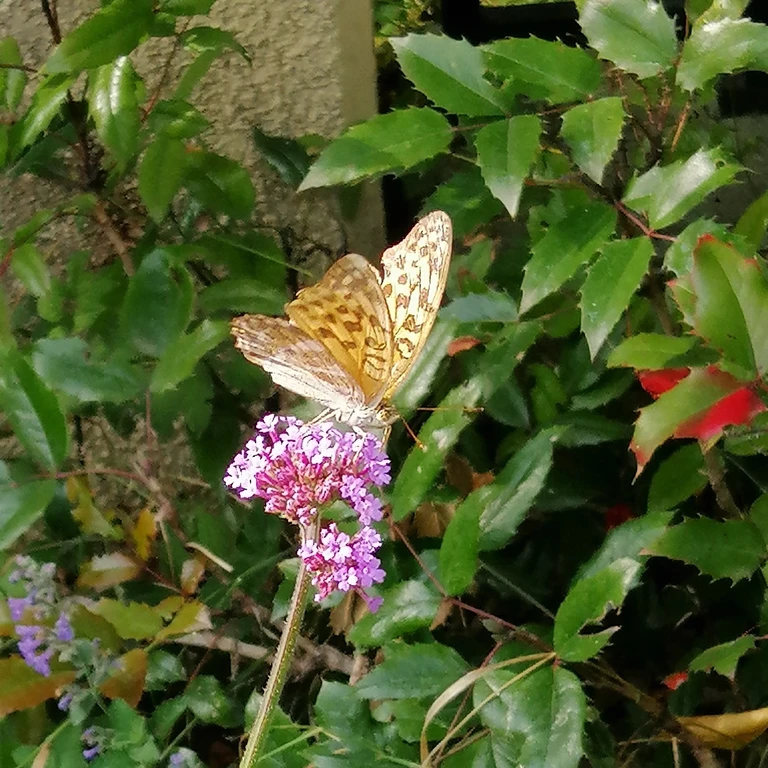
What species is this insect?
Argynnis paphia
